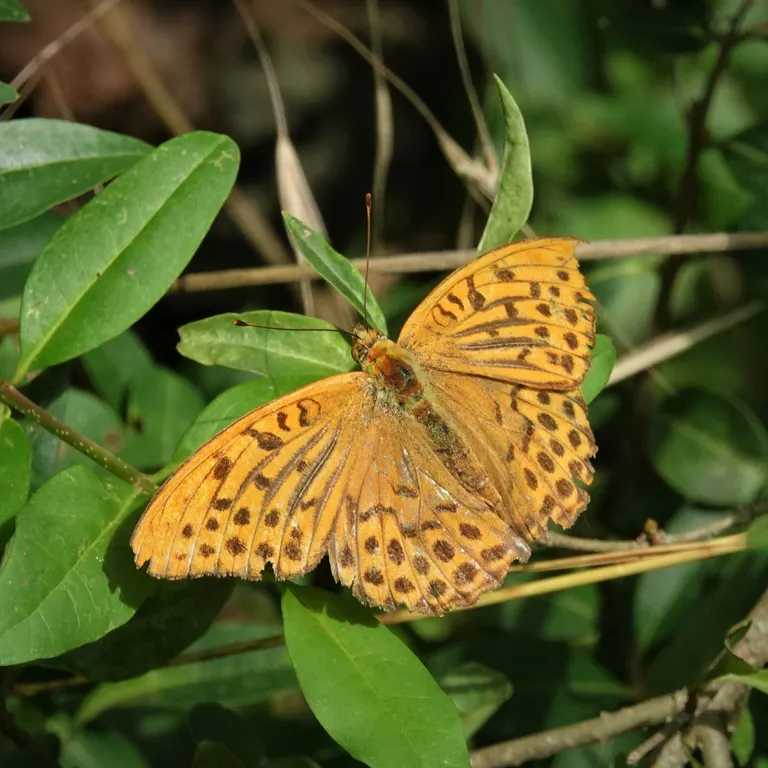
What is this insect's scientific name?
Argynnis paphia
